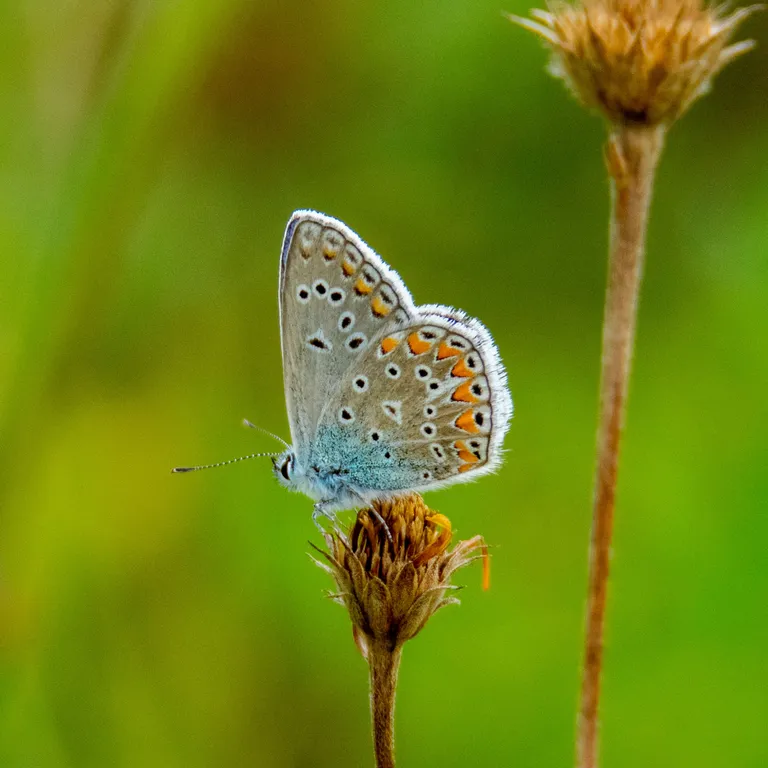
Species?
Polyommatus thersites
